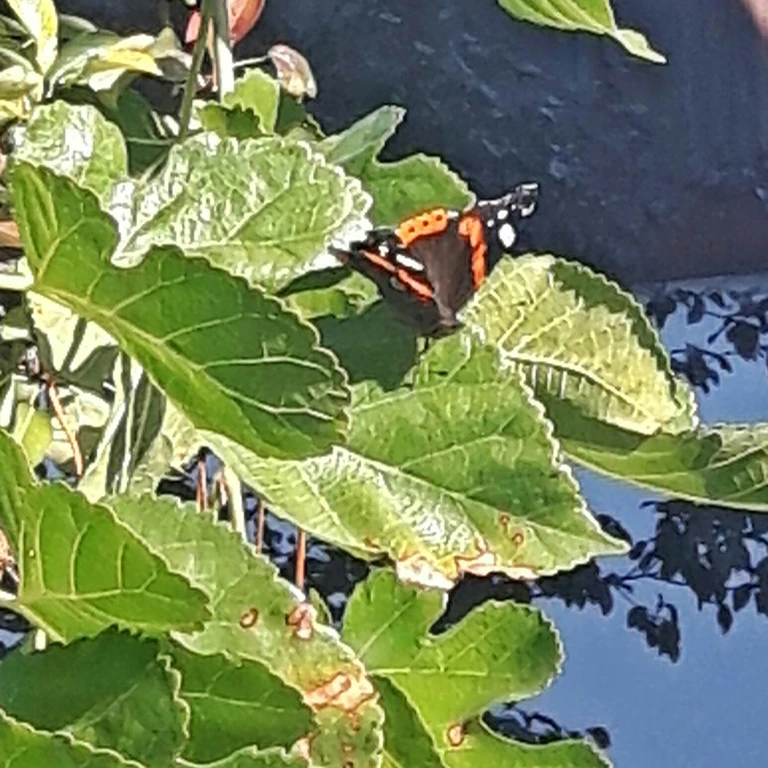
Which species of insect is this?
Vanessa atalanta
